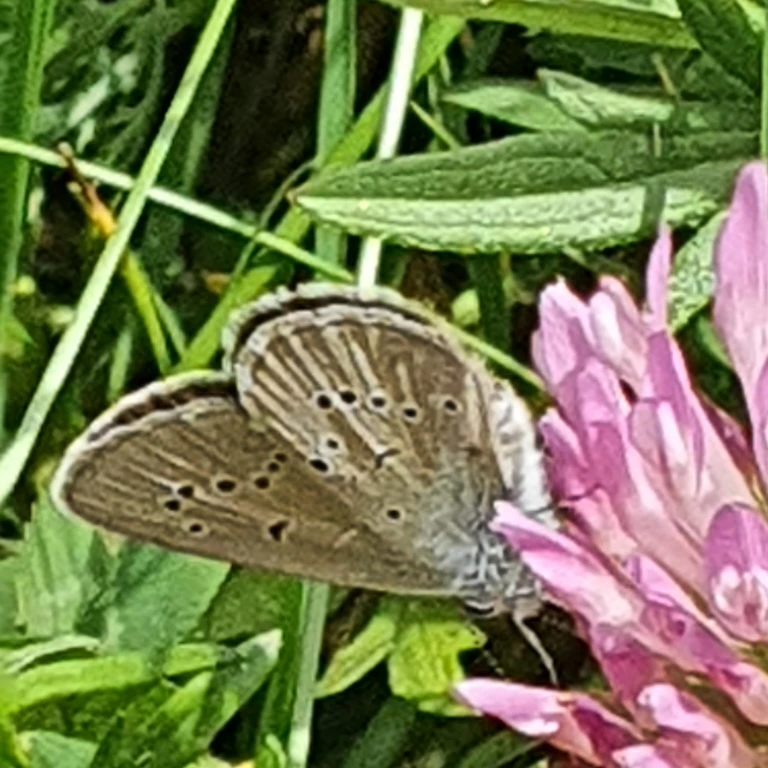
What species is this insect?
Cyaniris semiargus
